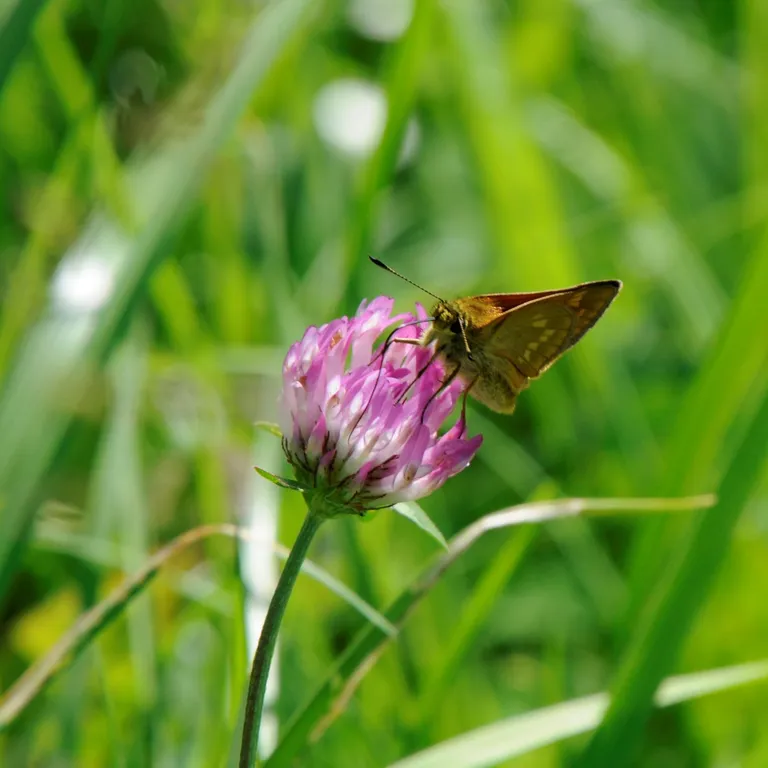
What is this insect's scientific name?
Ochlodes sylvanus (also Ochlodes venata)
